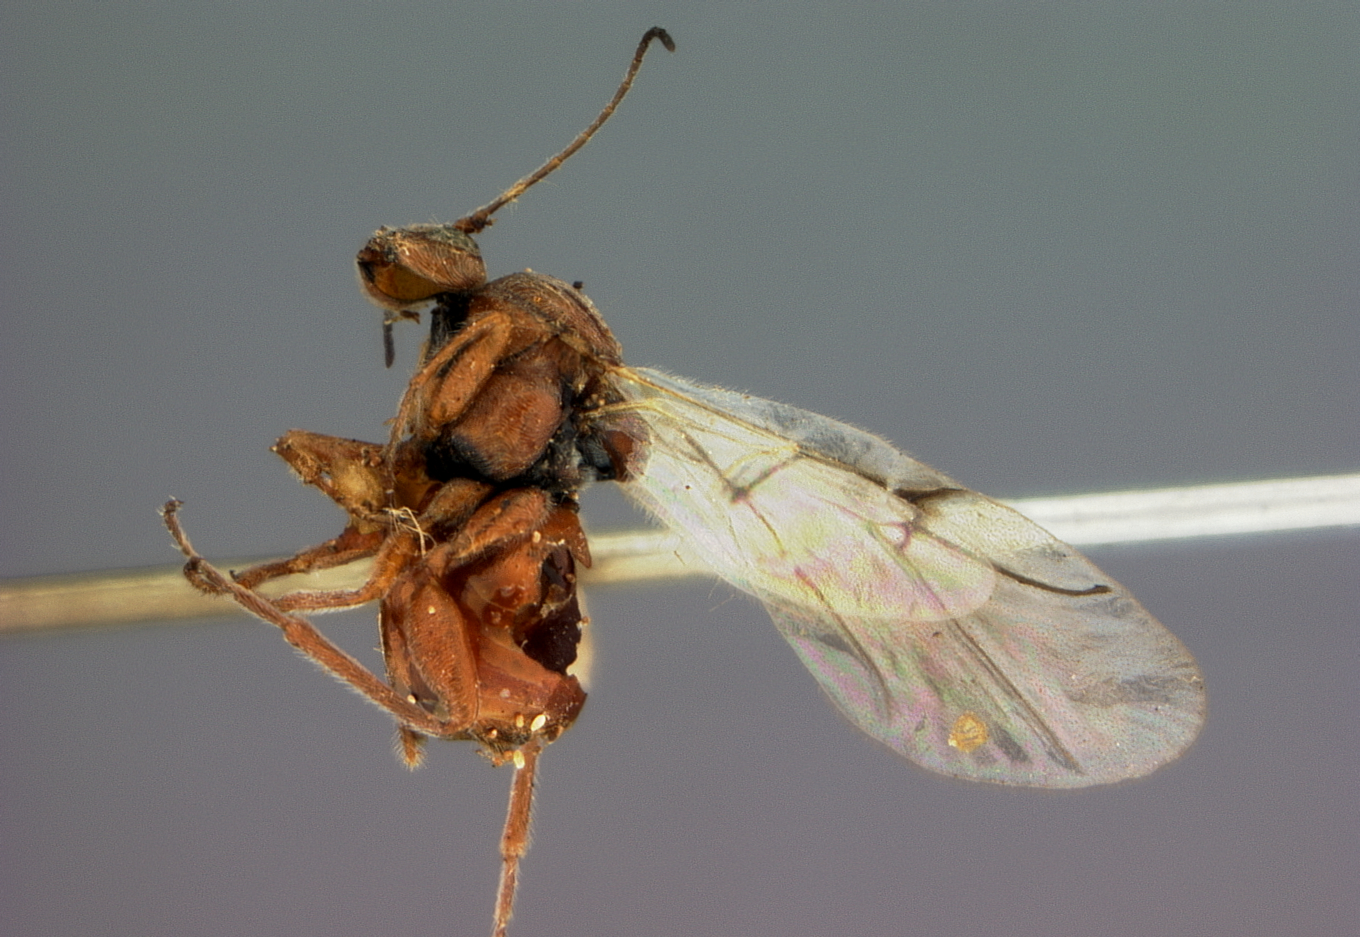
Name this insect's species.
Holcaspis rubens
